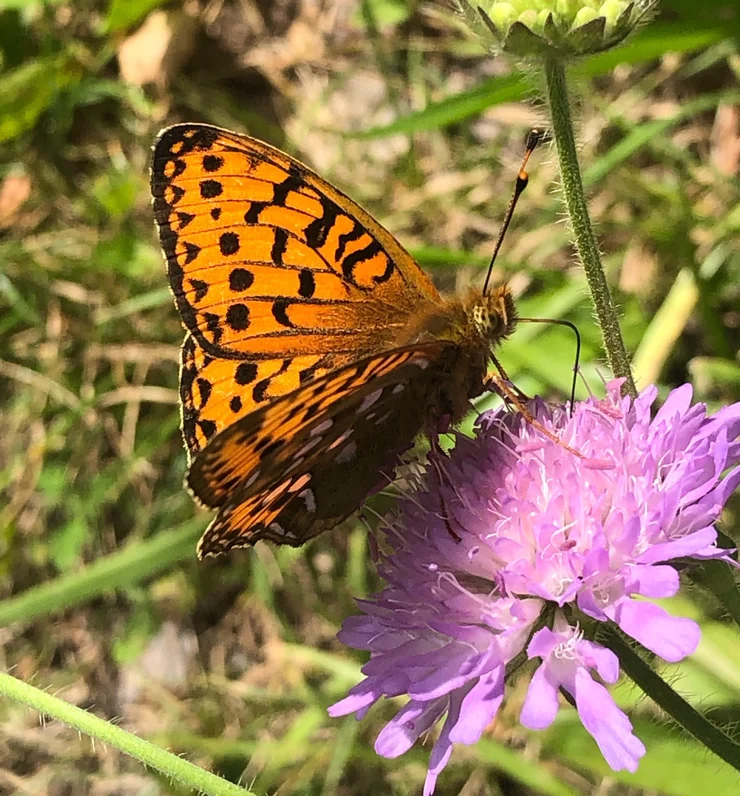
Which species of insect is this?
Speyeria aglaja
